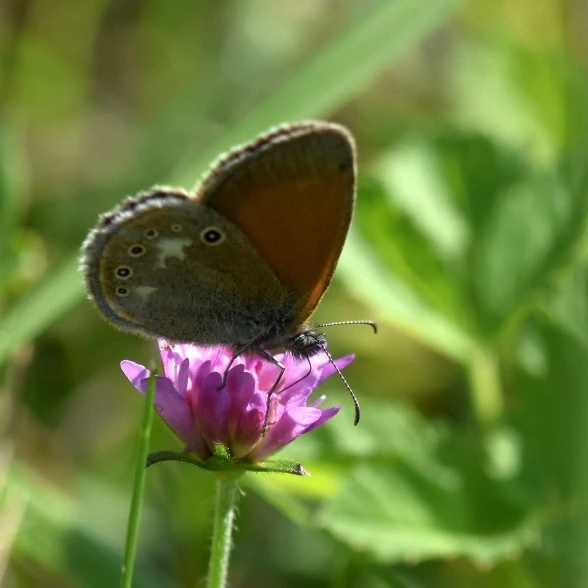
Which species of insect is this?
Coenonympha glycerion (also Coenonympha iphis)
